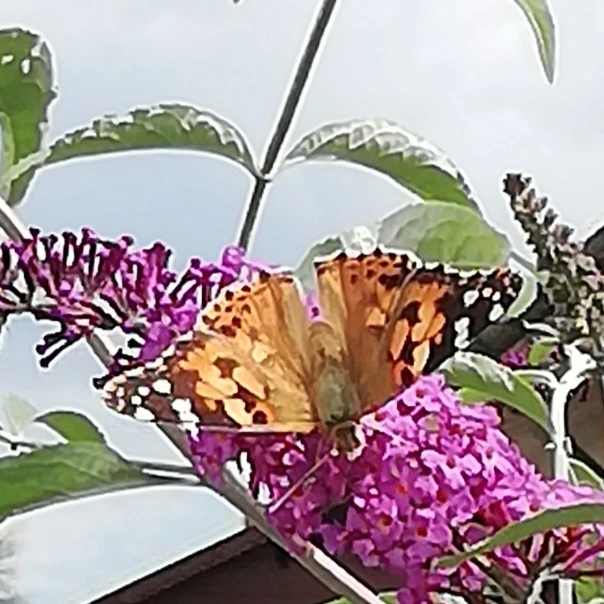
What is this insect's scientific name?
Vanessa cardui
